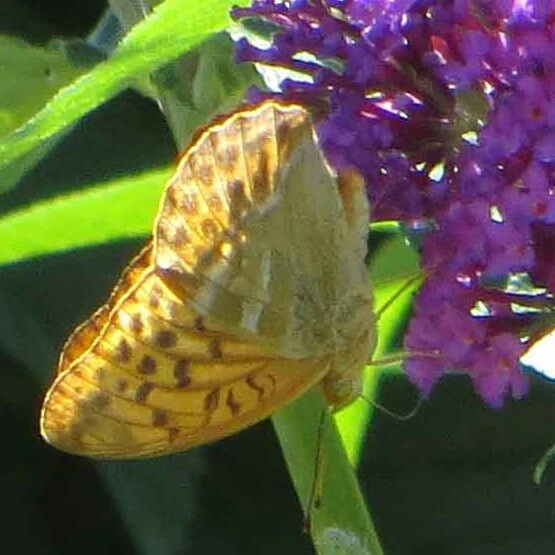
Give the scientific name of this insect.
Argynnis paphia
